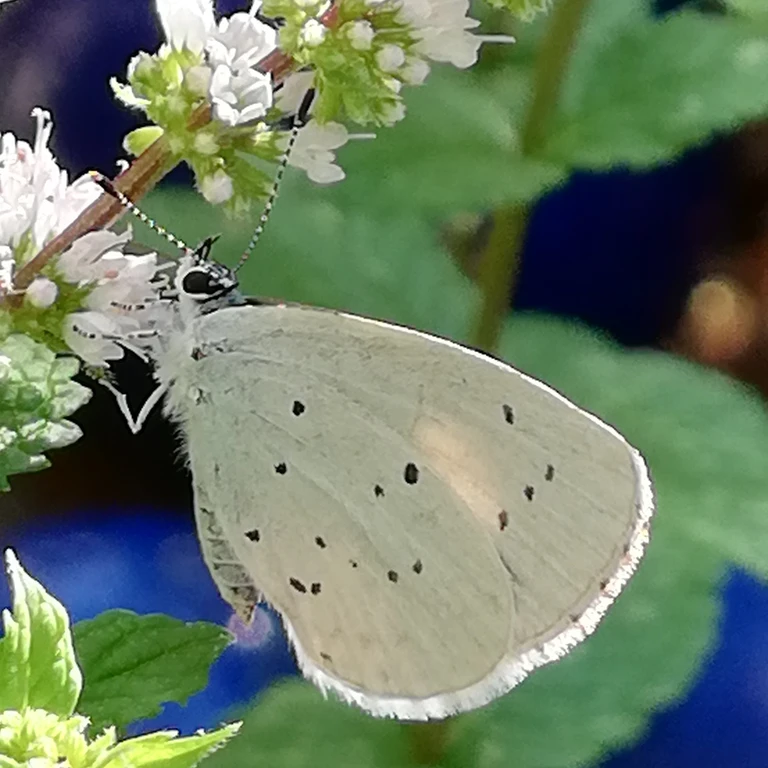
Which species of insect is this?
Celastrina argiolus
